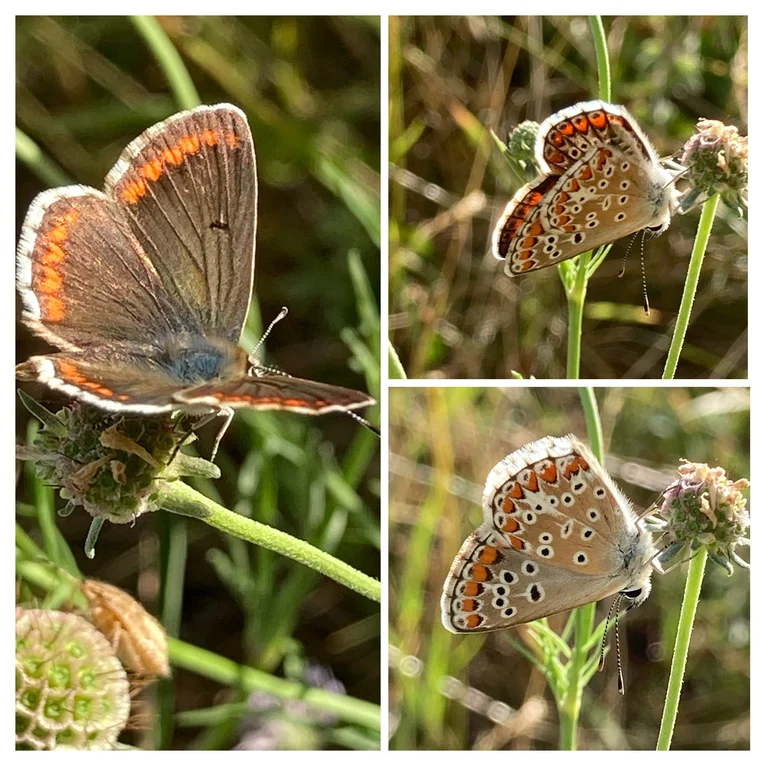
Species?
Aricia agestis/artaxerxes
